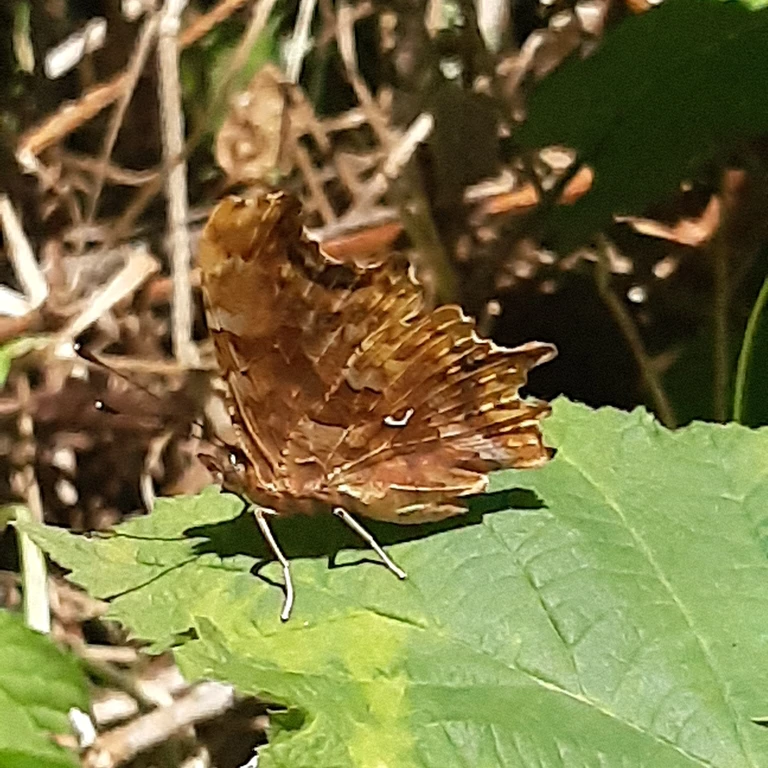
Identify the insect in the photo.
Polygonia c-album
